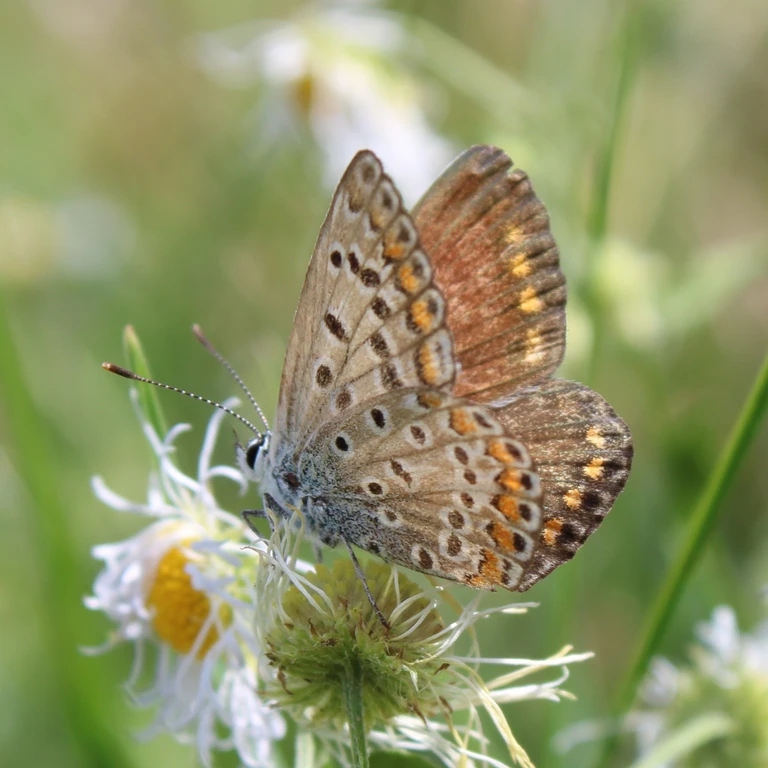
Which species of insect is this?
Polyommatus icarus
